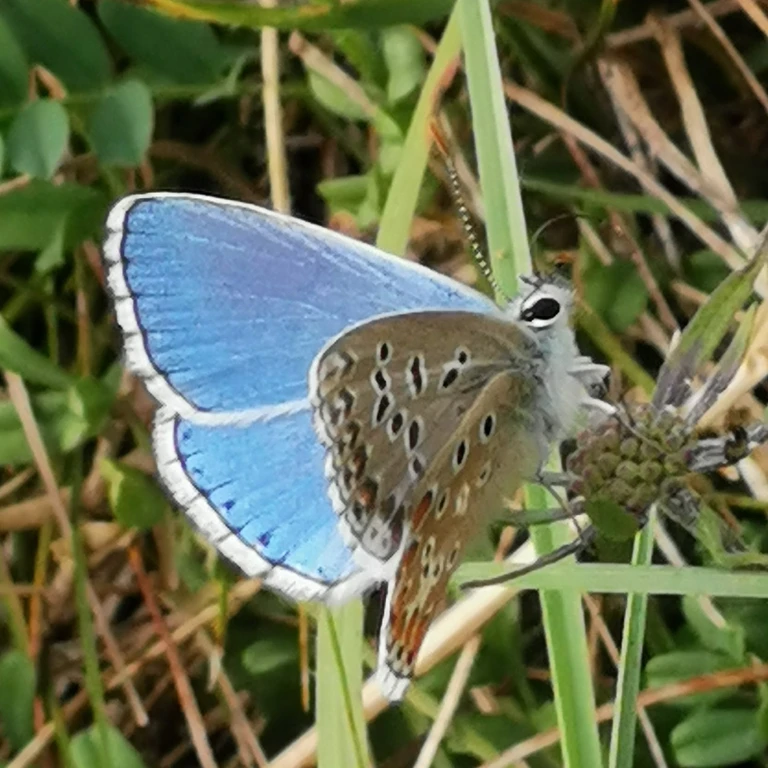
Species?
Lysandra bellargus
